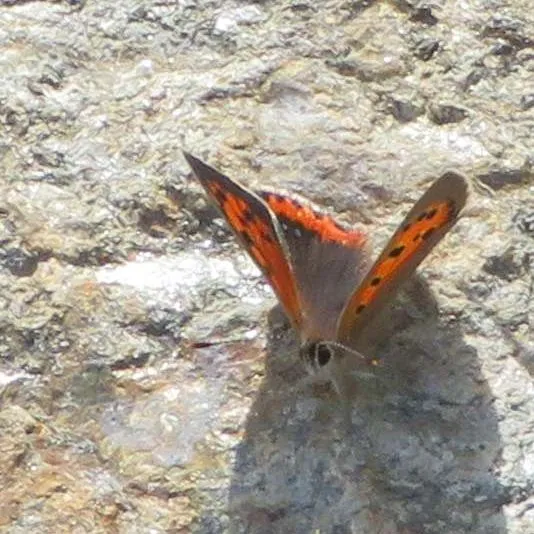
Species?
Lycaena phlaeas
